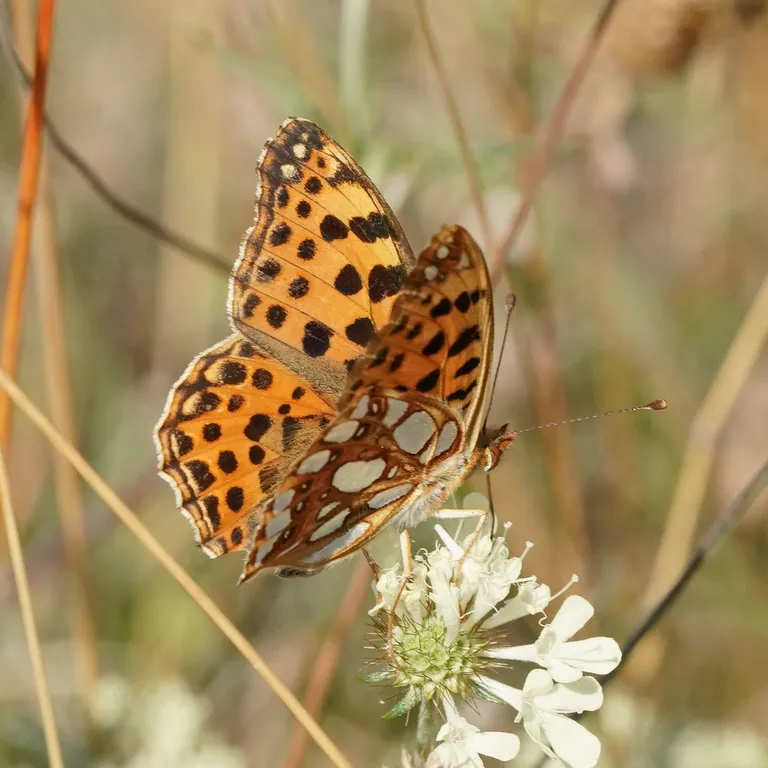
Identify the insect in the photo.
Issoria lathonia
